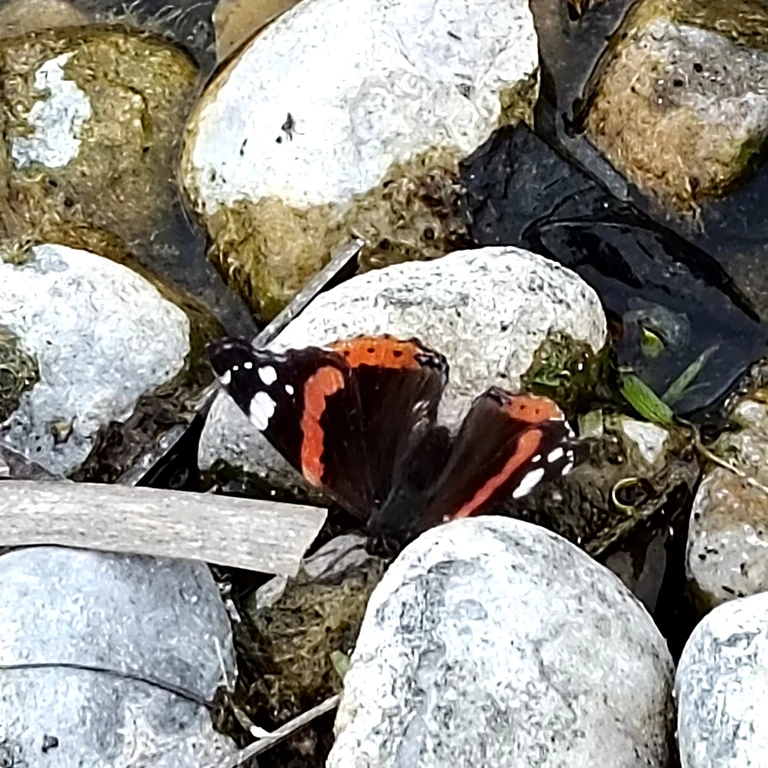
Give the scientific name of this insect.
Vanessa atalanta
